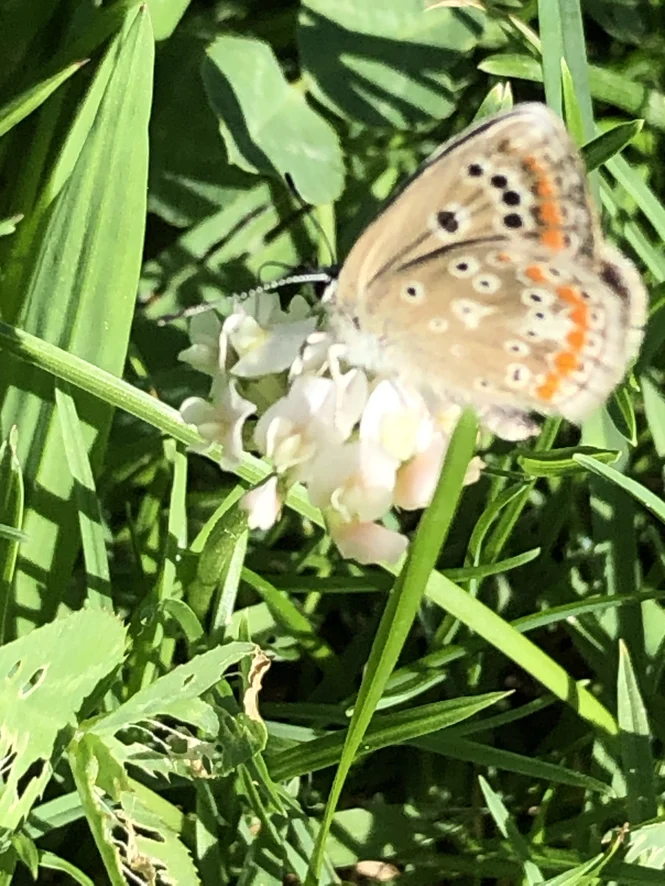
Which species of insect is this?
Aricia agestis/artaxerxes
